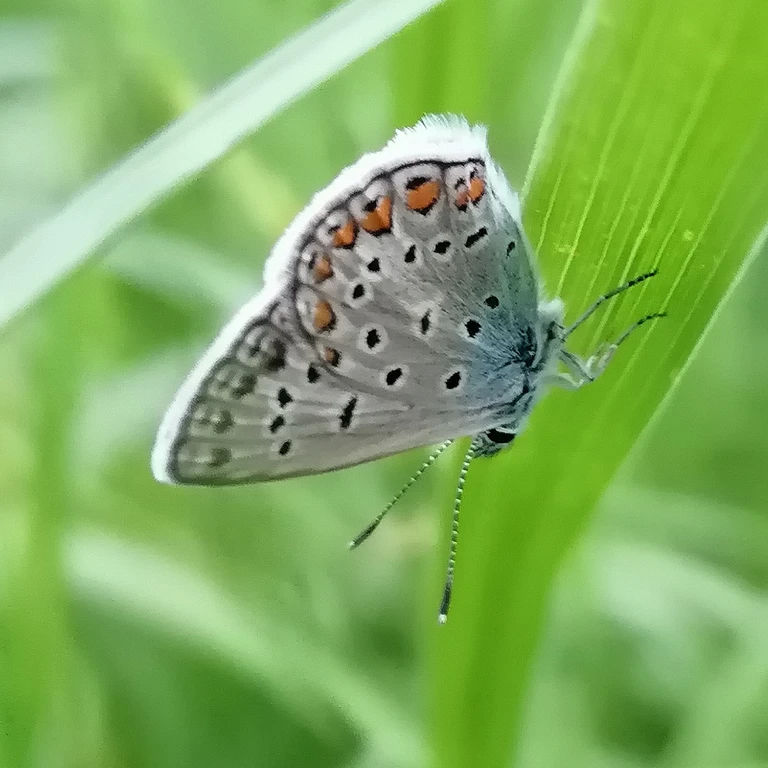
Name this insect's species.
Polyommatus icarus
